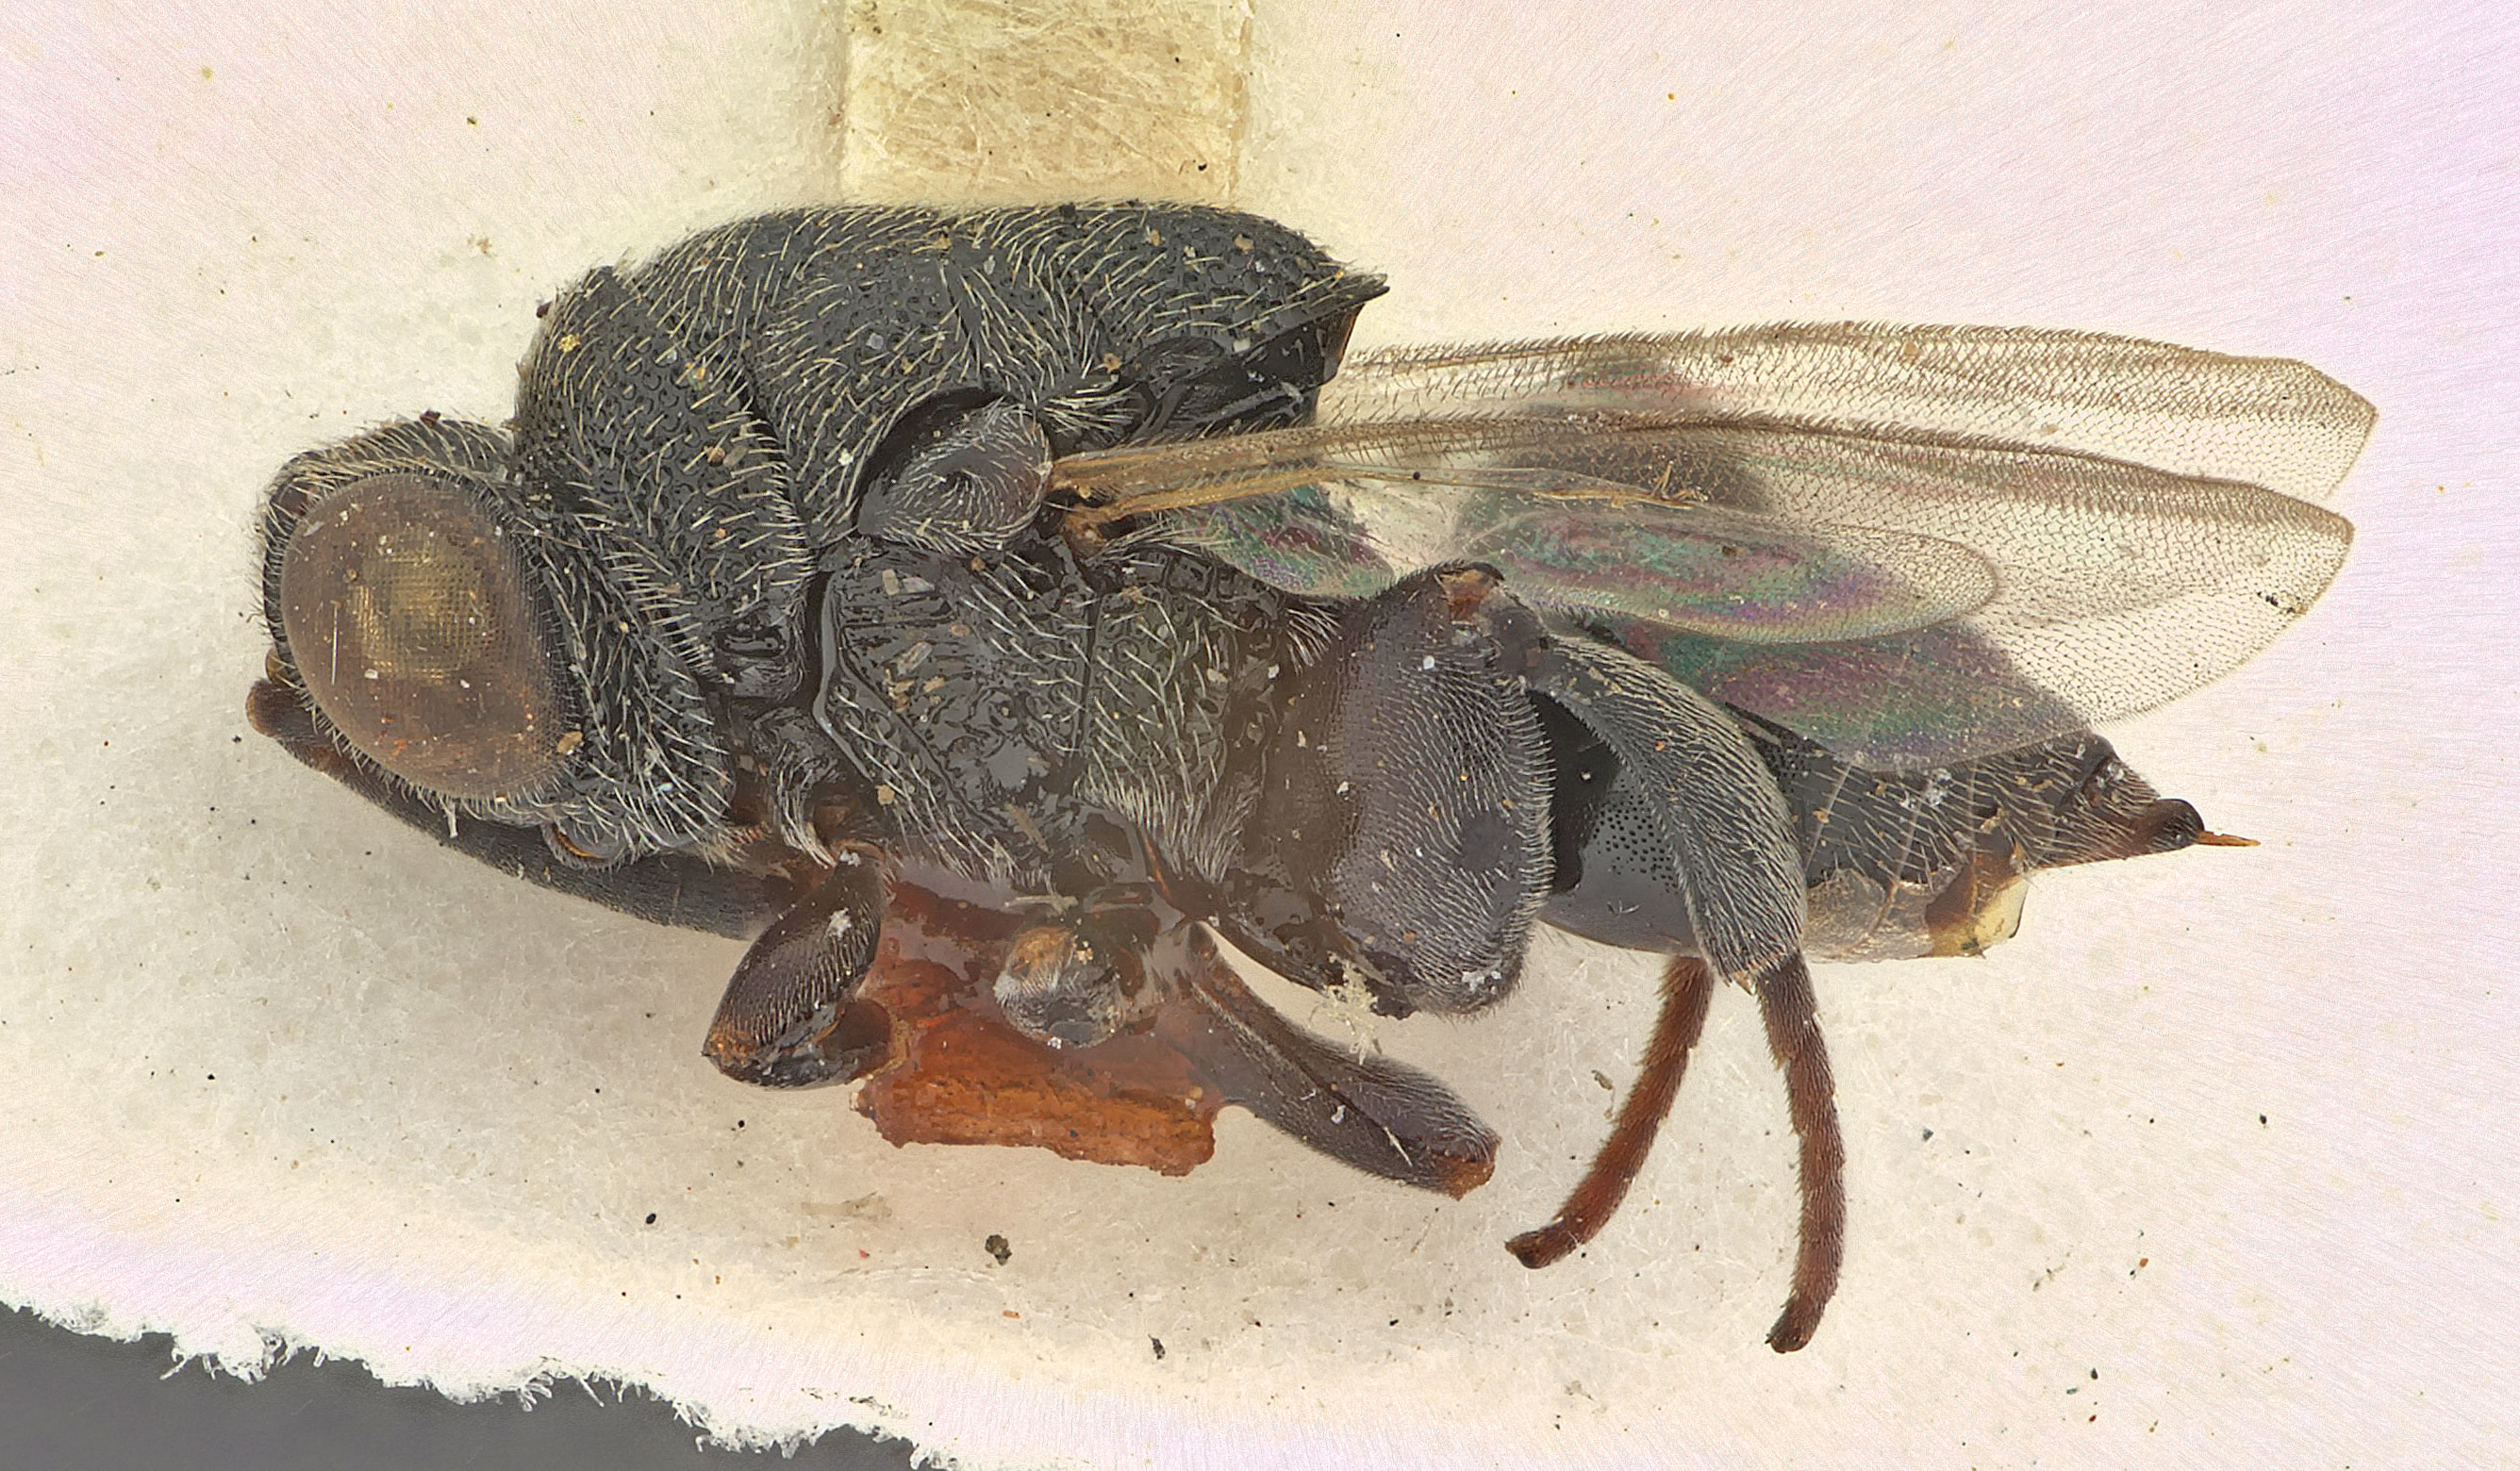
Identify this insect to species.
Neohaltichella nitigastra
